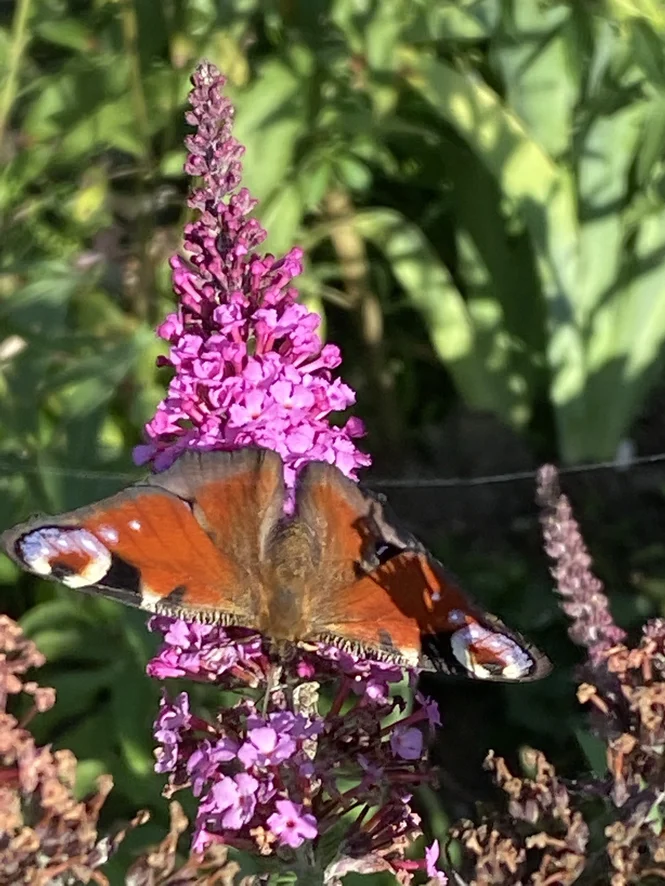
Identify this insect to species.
Aglais io
